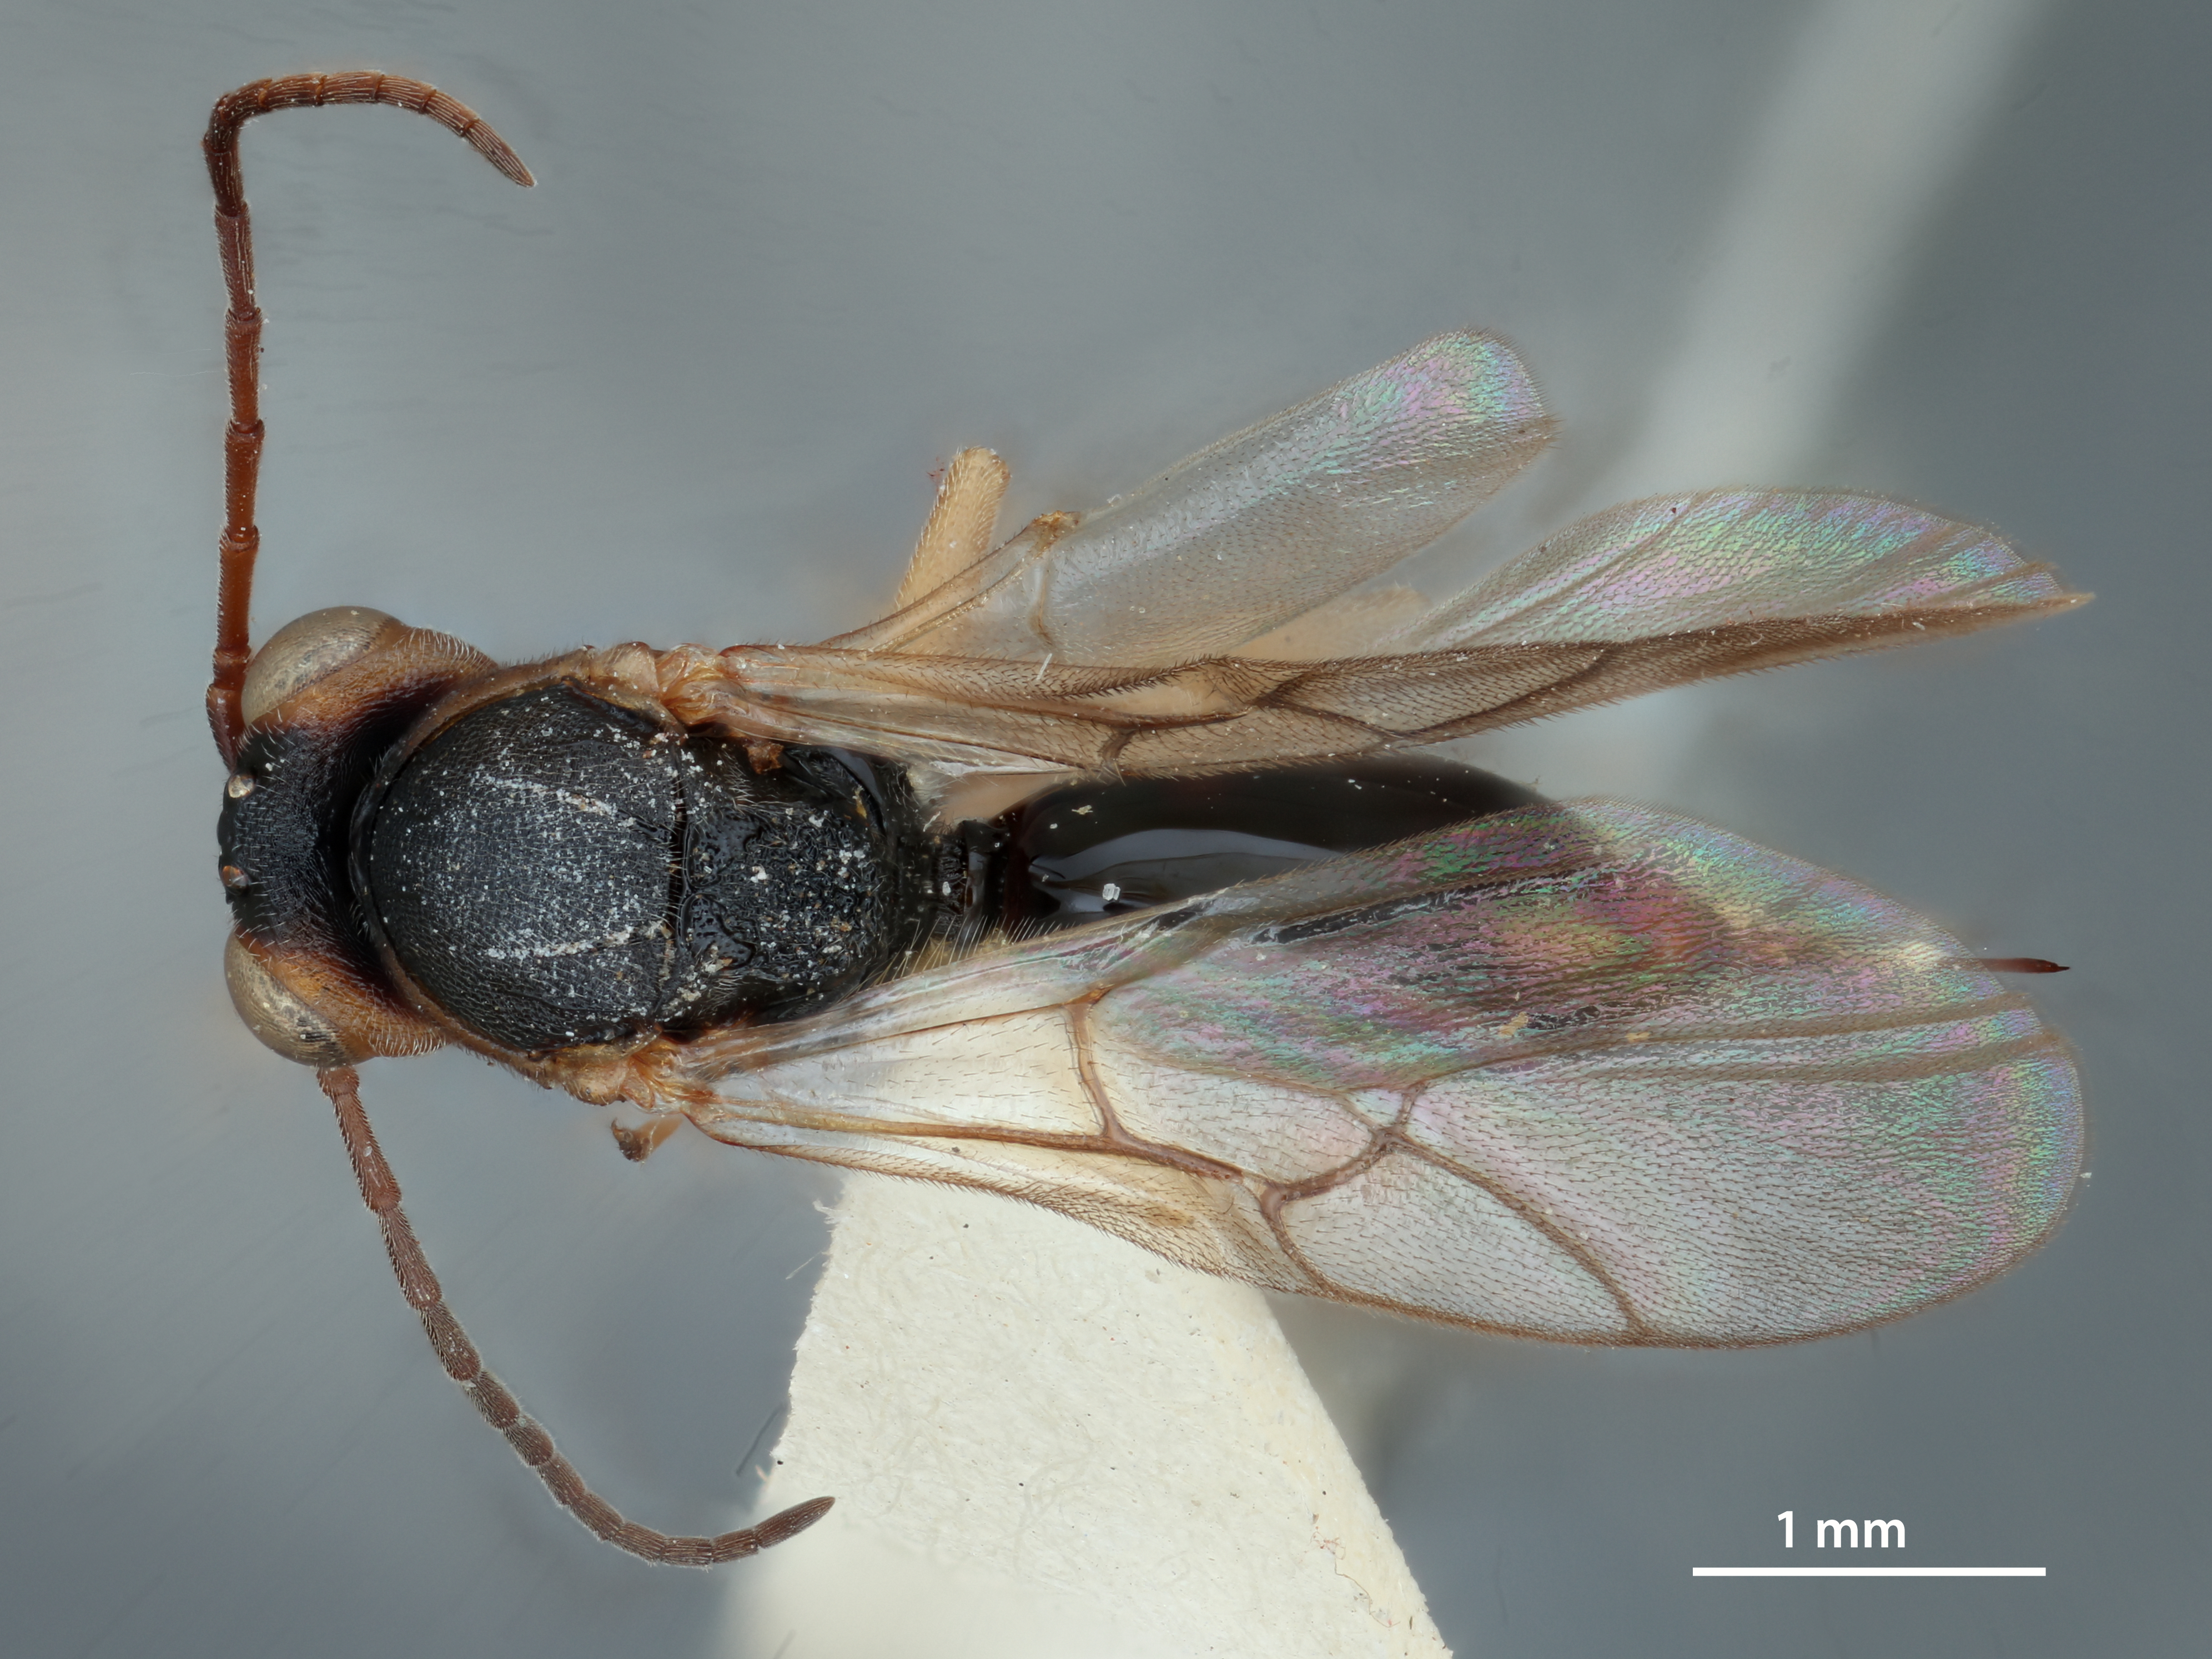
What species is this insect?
Synergus magnificus
